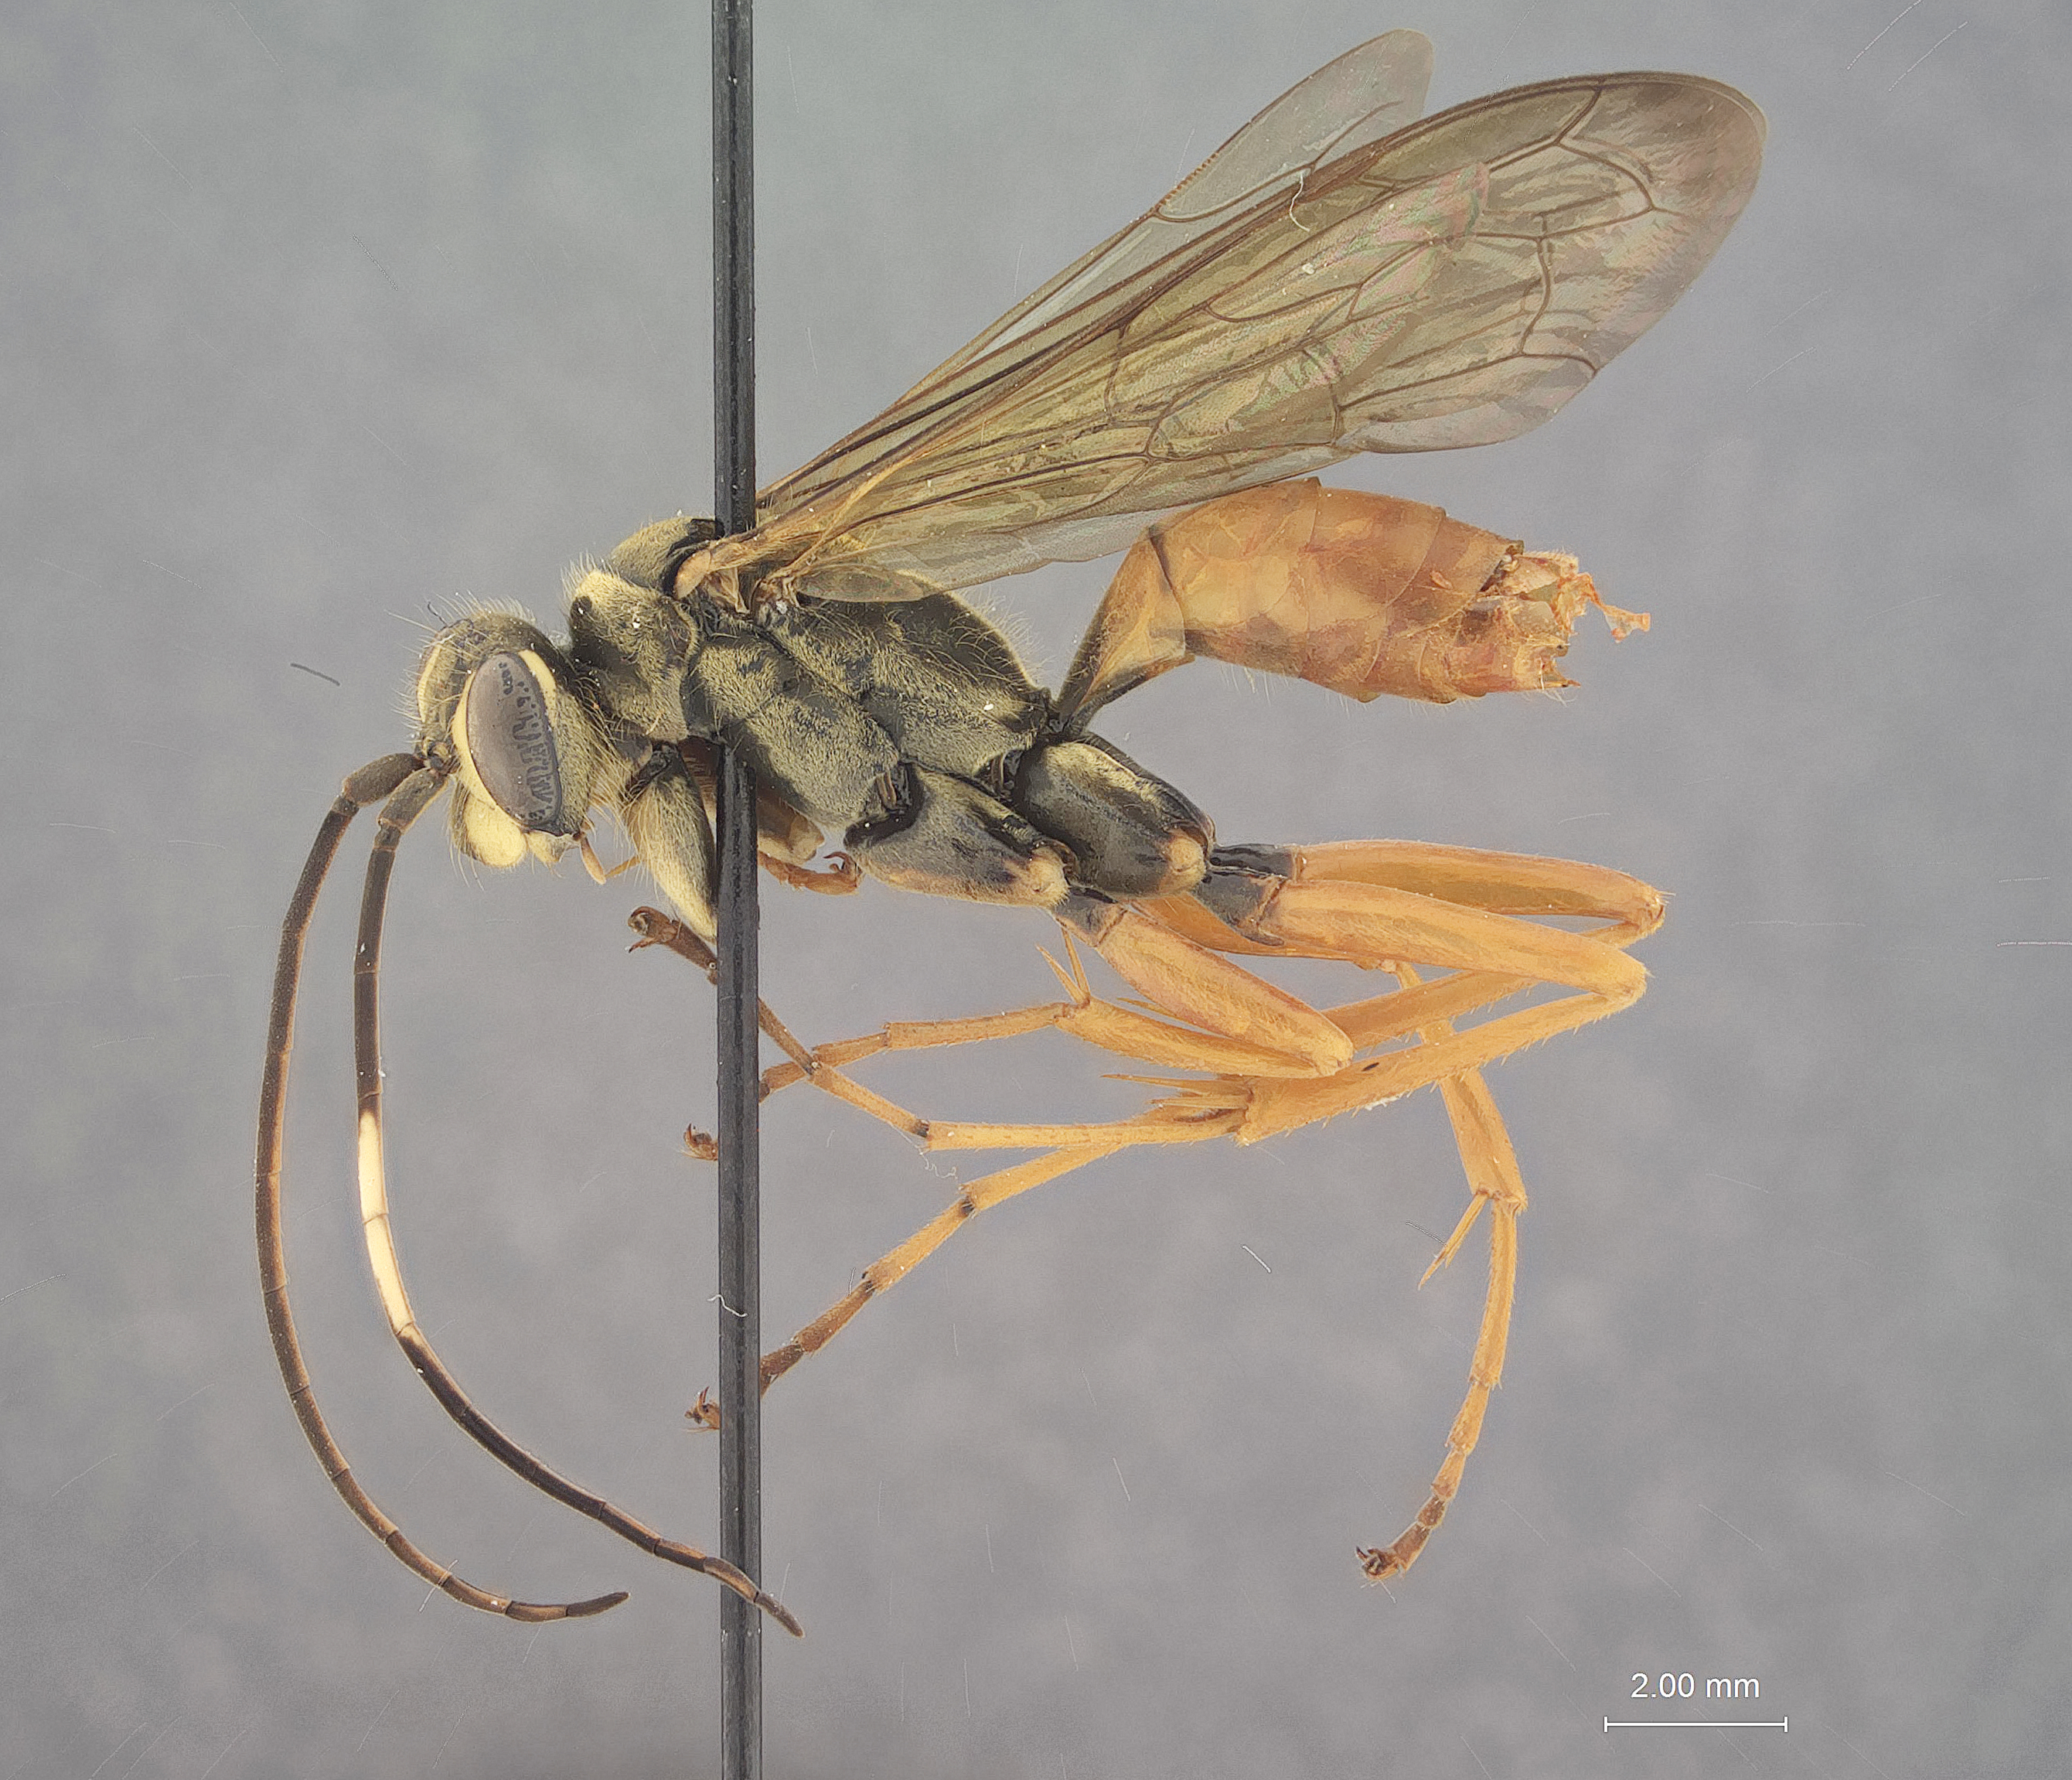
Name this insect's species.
Priocnessus spinosus
